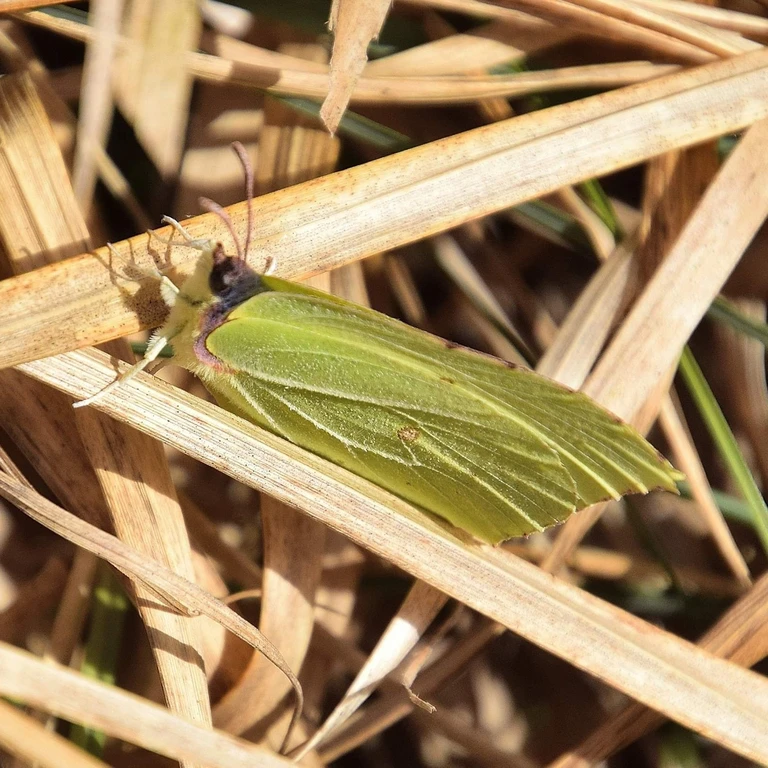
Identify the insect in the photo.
Gonepteryx rhamni
